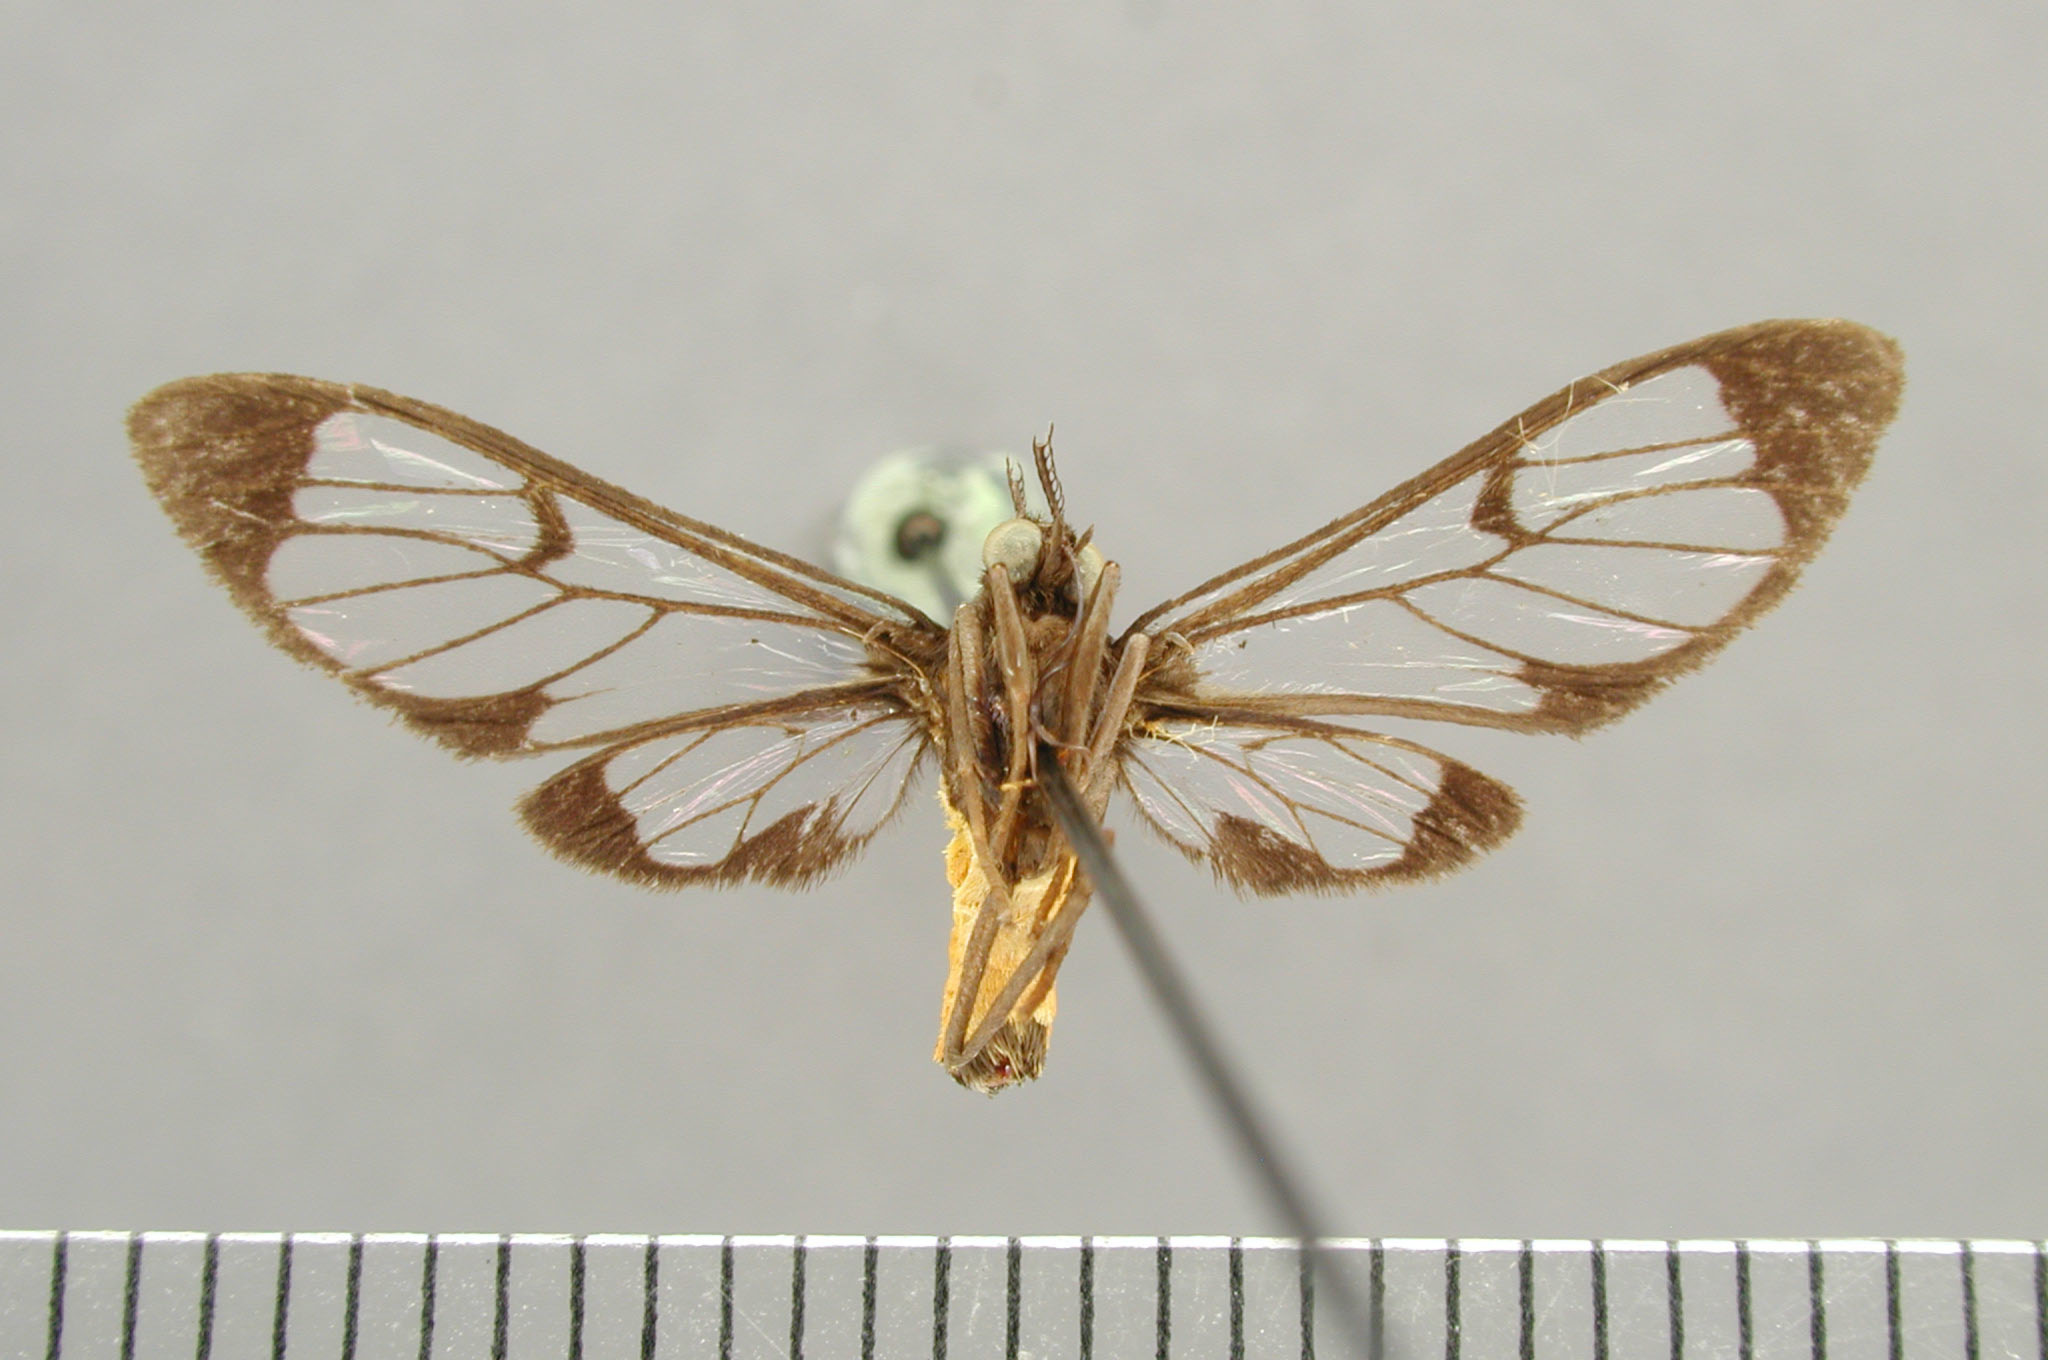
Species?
Cosmosoma hercynacula
